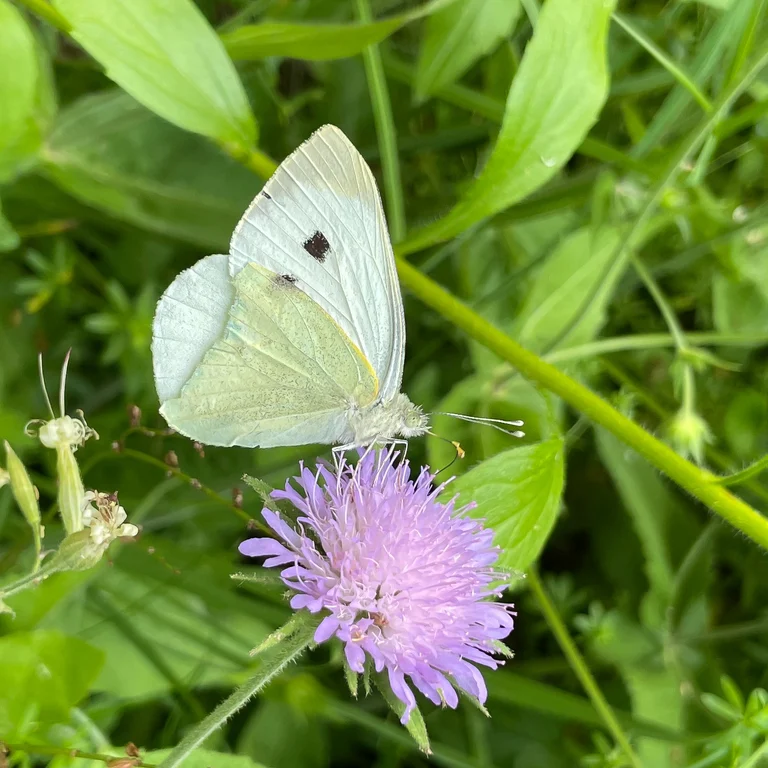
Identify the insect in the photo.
Pieris brassicae
